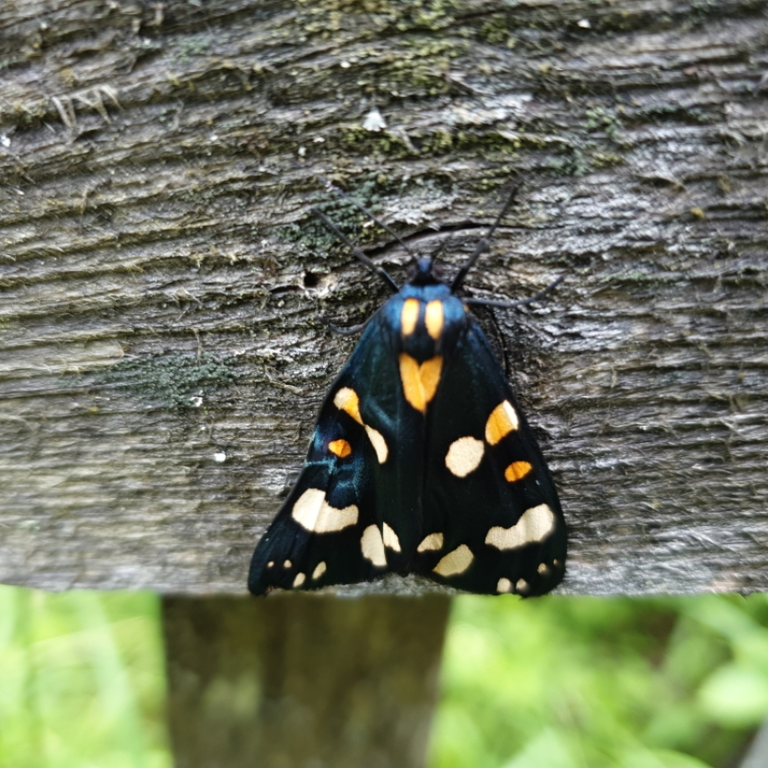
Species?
Callimorpha dominula
